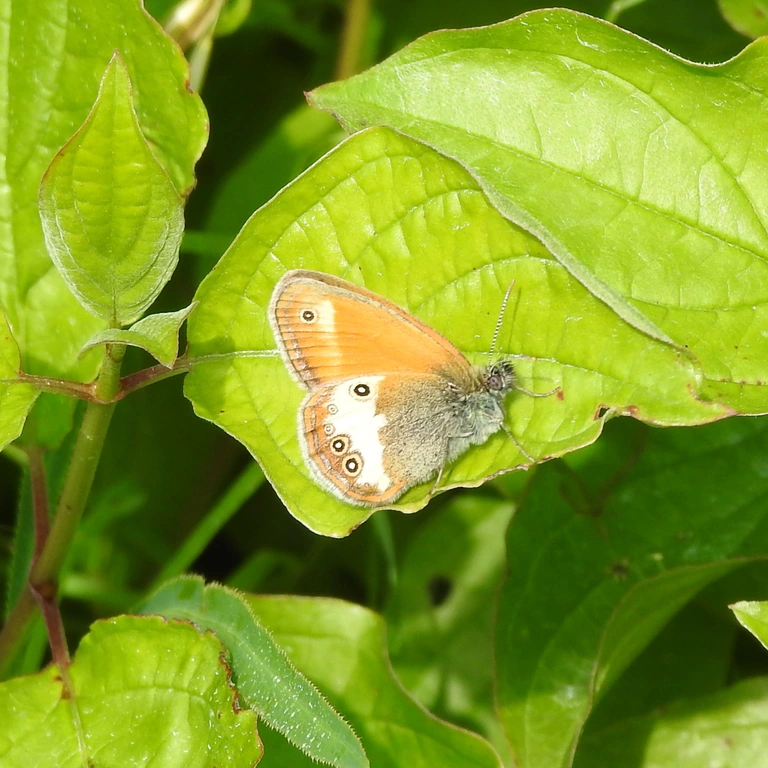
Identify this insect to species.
Coenonympha arcania
